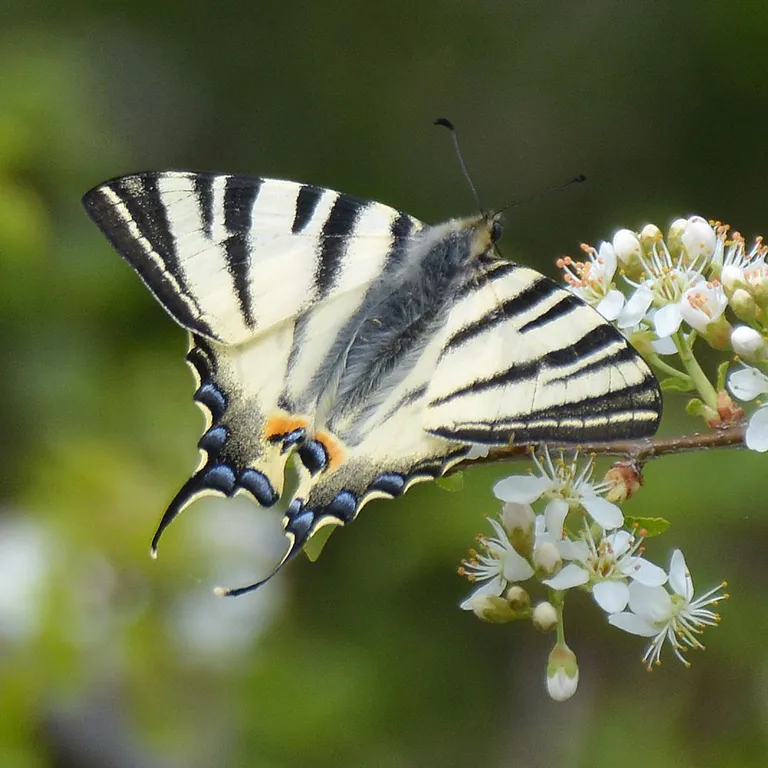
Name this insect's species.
Iphiclides podalirius
